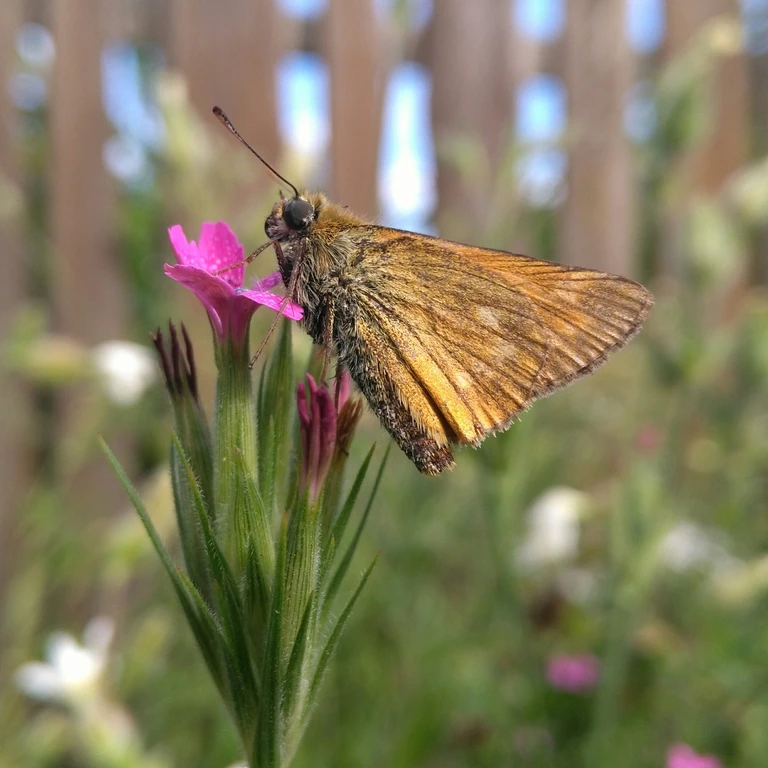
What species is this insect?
Ochlodes sylvanus (also Ochlodes venata)
